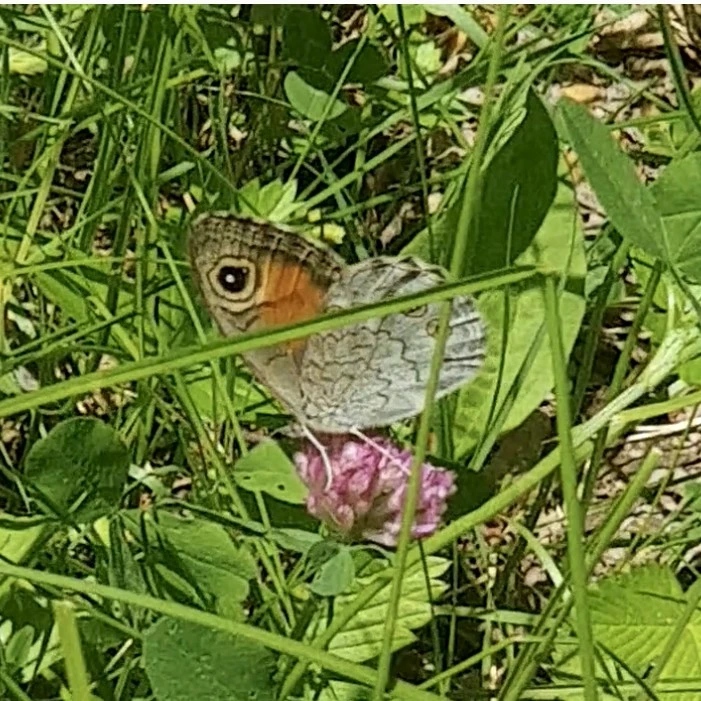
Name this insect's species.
Lasiommata maera (also Pararge maera)
